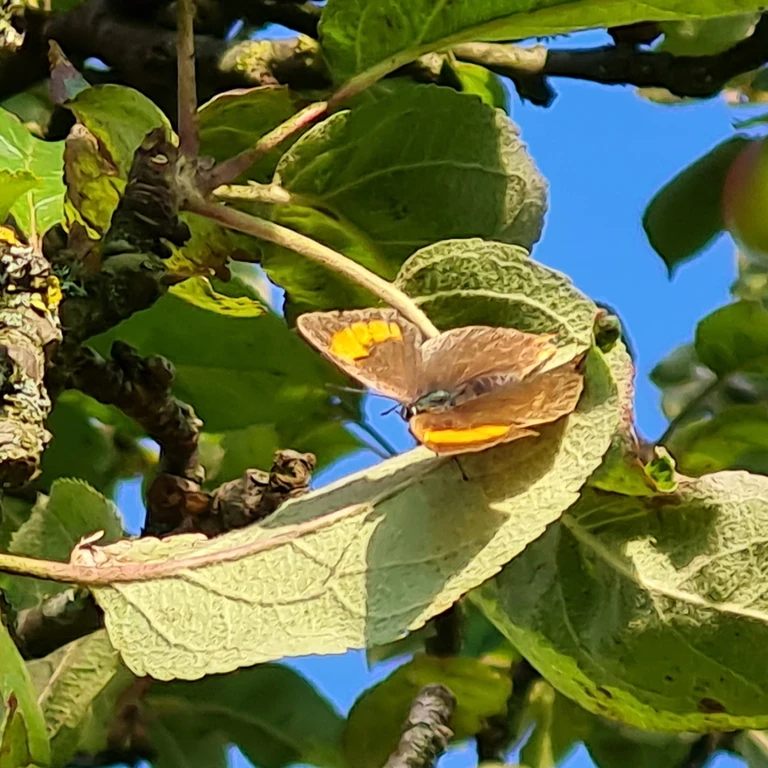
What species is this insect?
Thecla betulae
